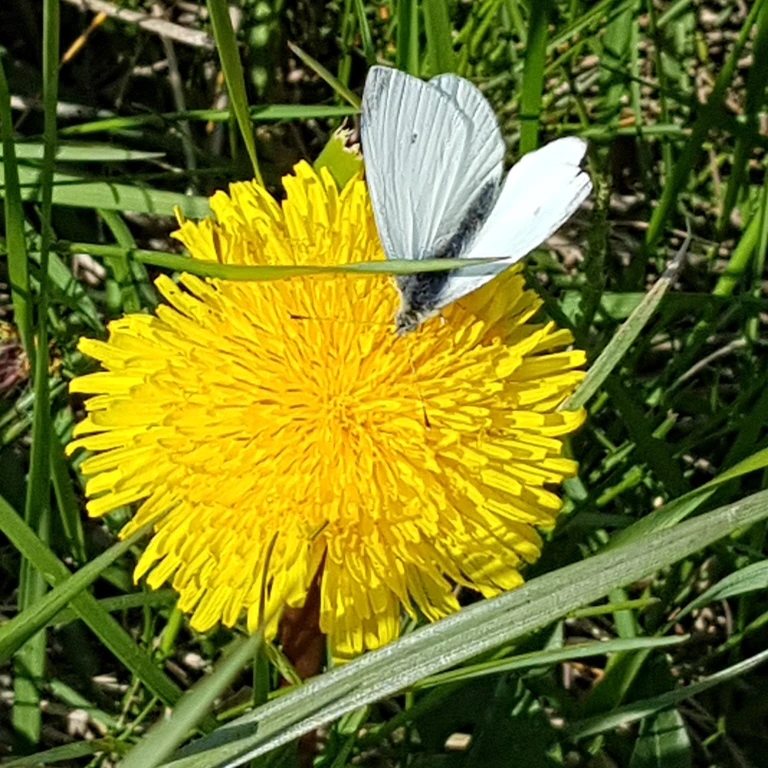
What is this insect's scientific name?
Pieris rapae
